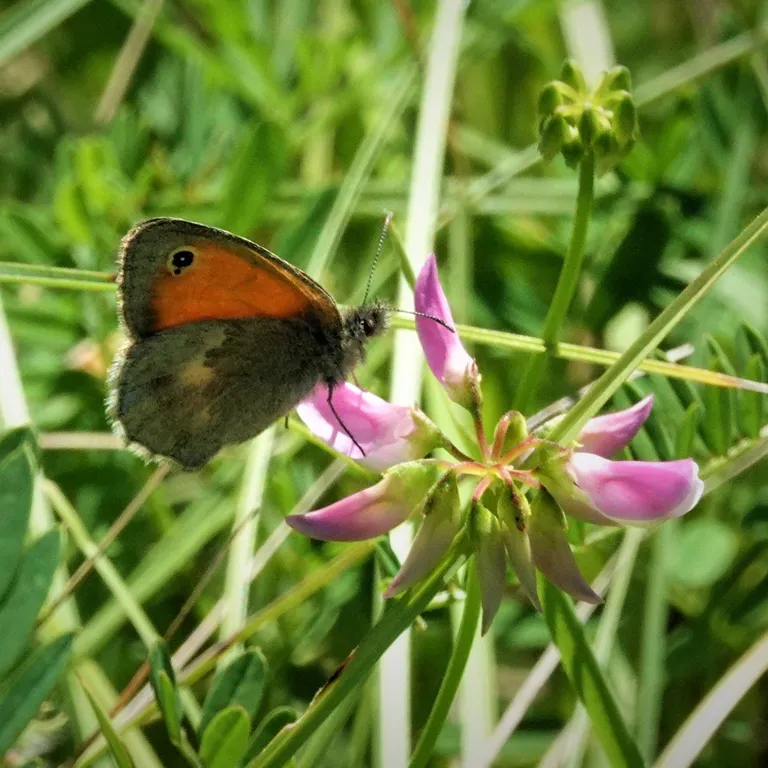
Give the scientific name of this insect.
Coenonympha pamphilus
